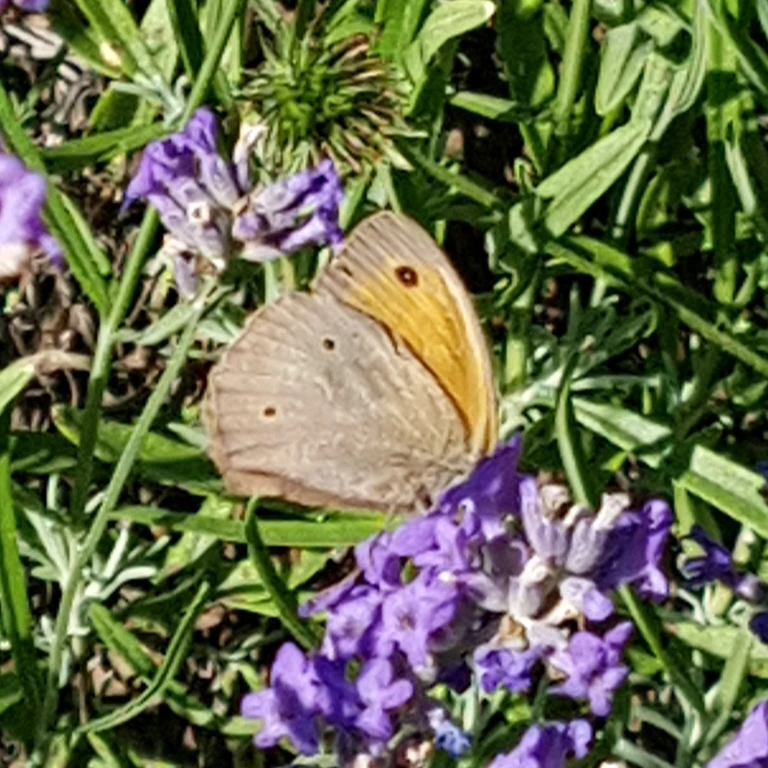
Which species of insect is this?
Maniola jurtina
